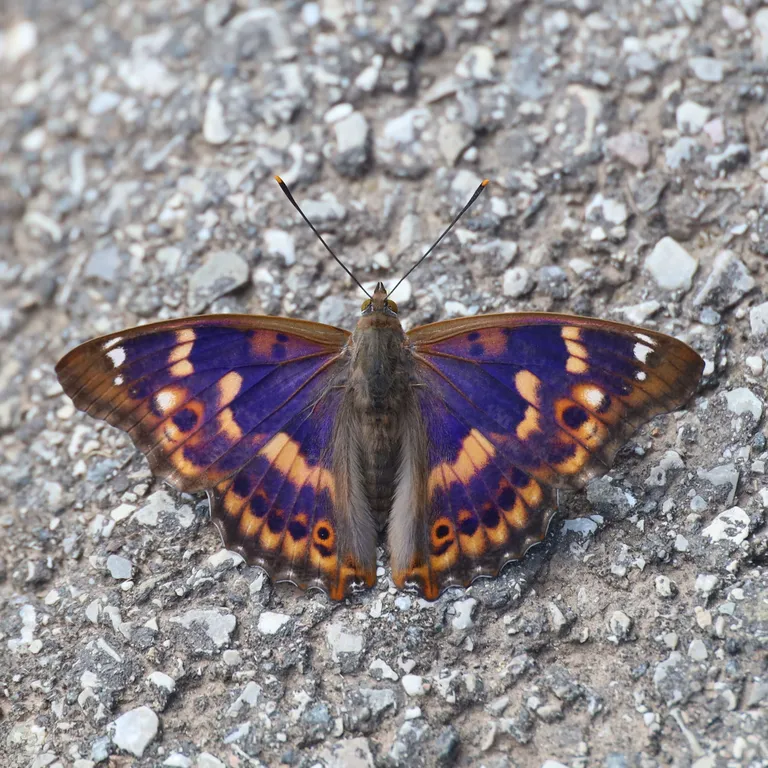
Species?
Apatura ilia
